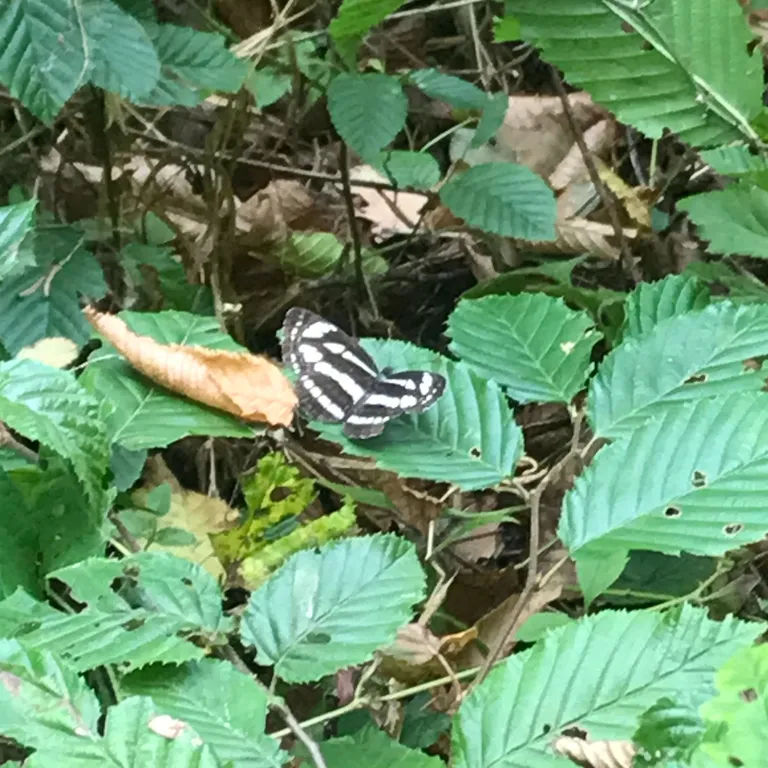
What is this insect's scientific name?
Neptis sappho
